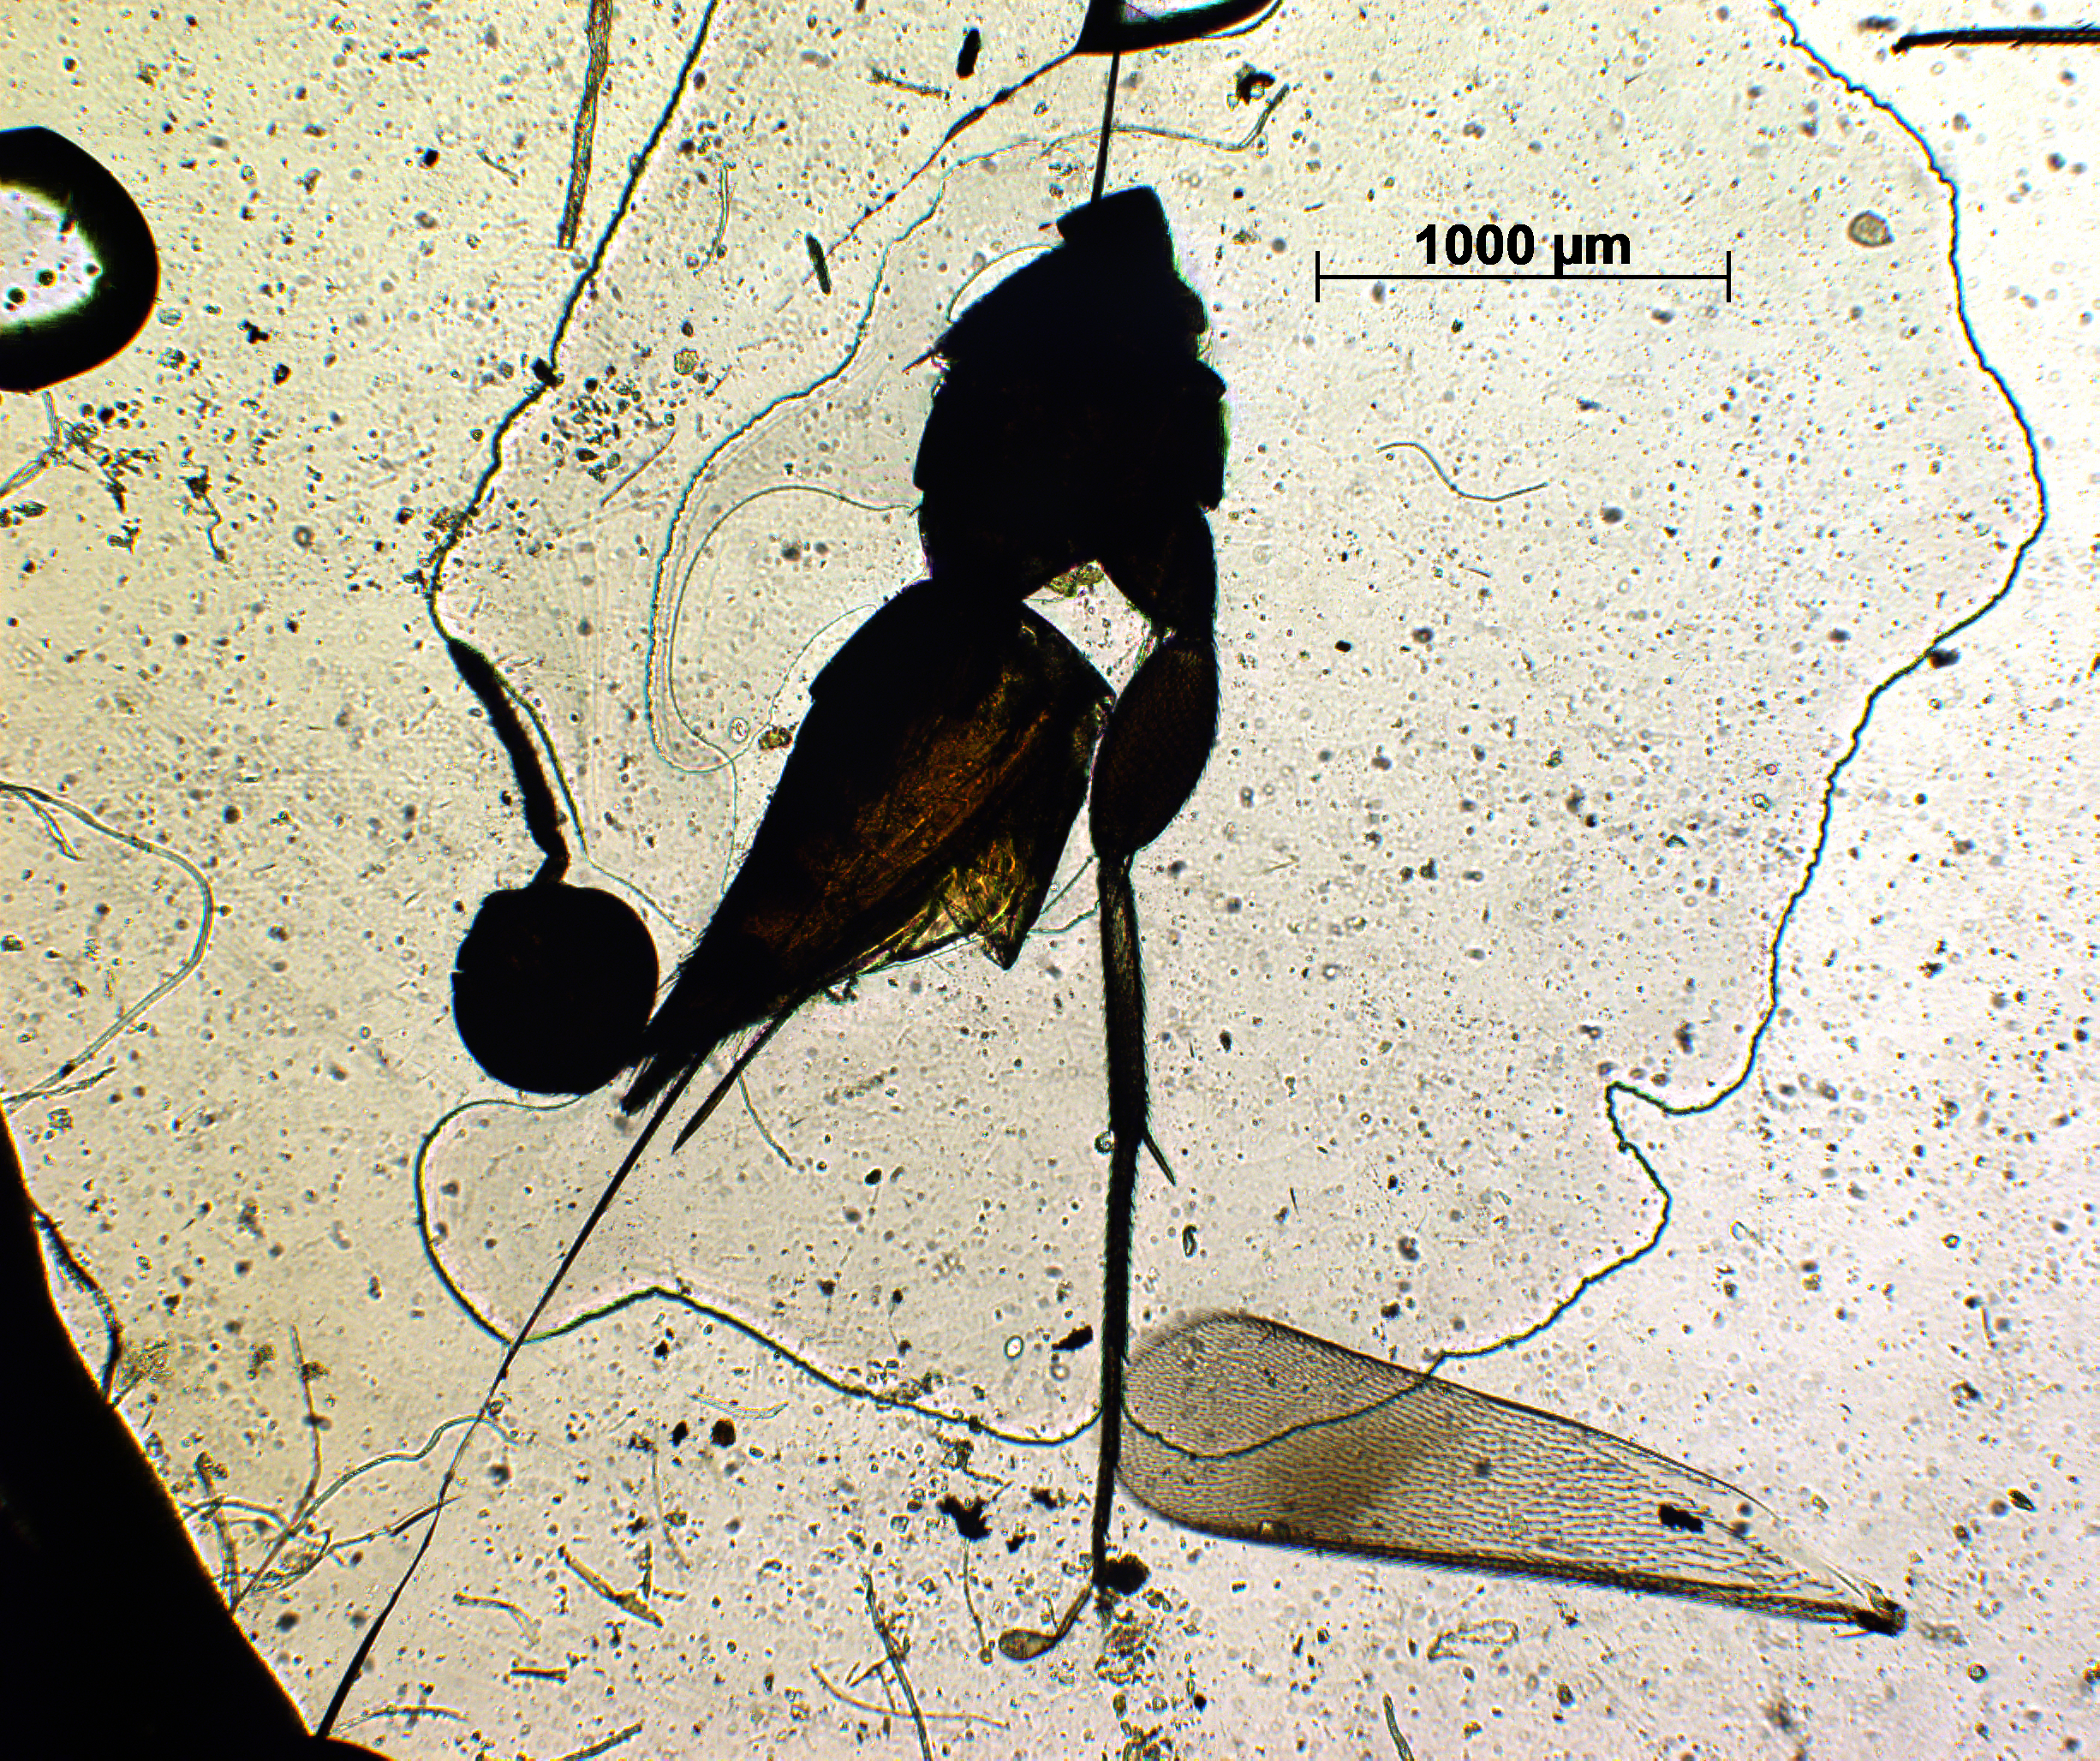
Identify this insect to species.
Elasmus anamalaianus
